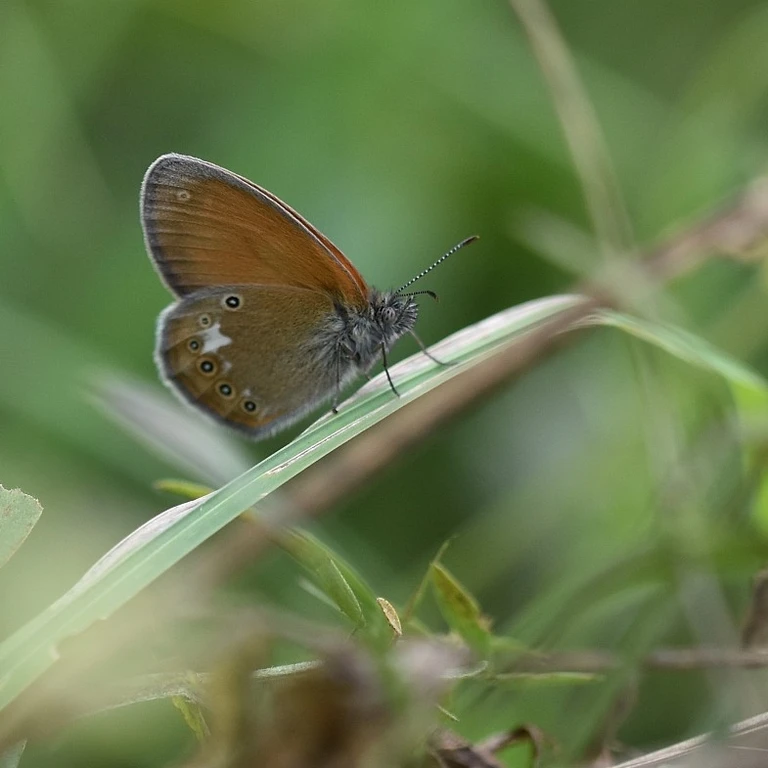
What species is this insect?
Coenonympha glycerion (also Coenonympha iphis)
